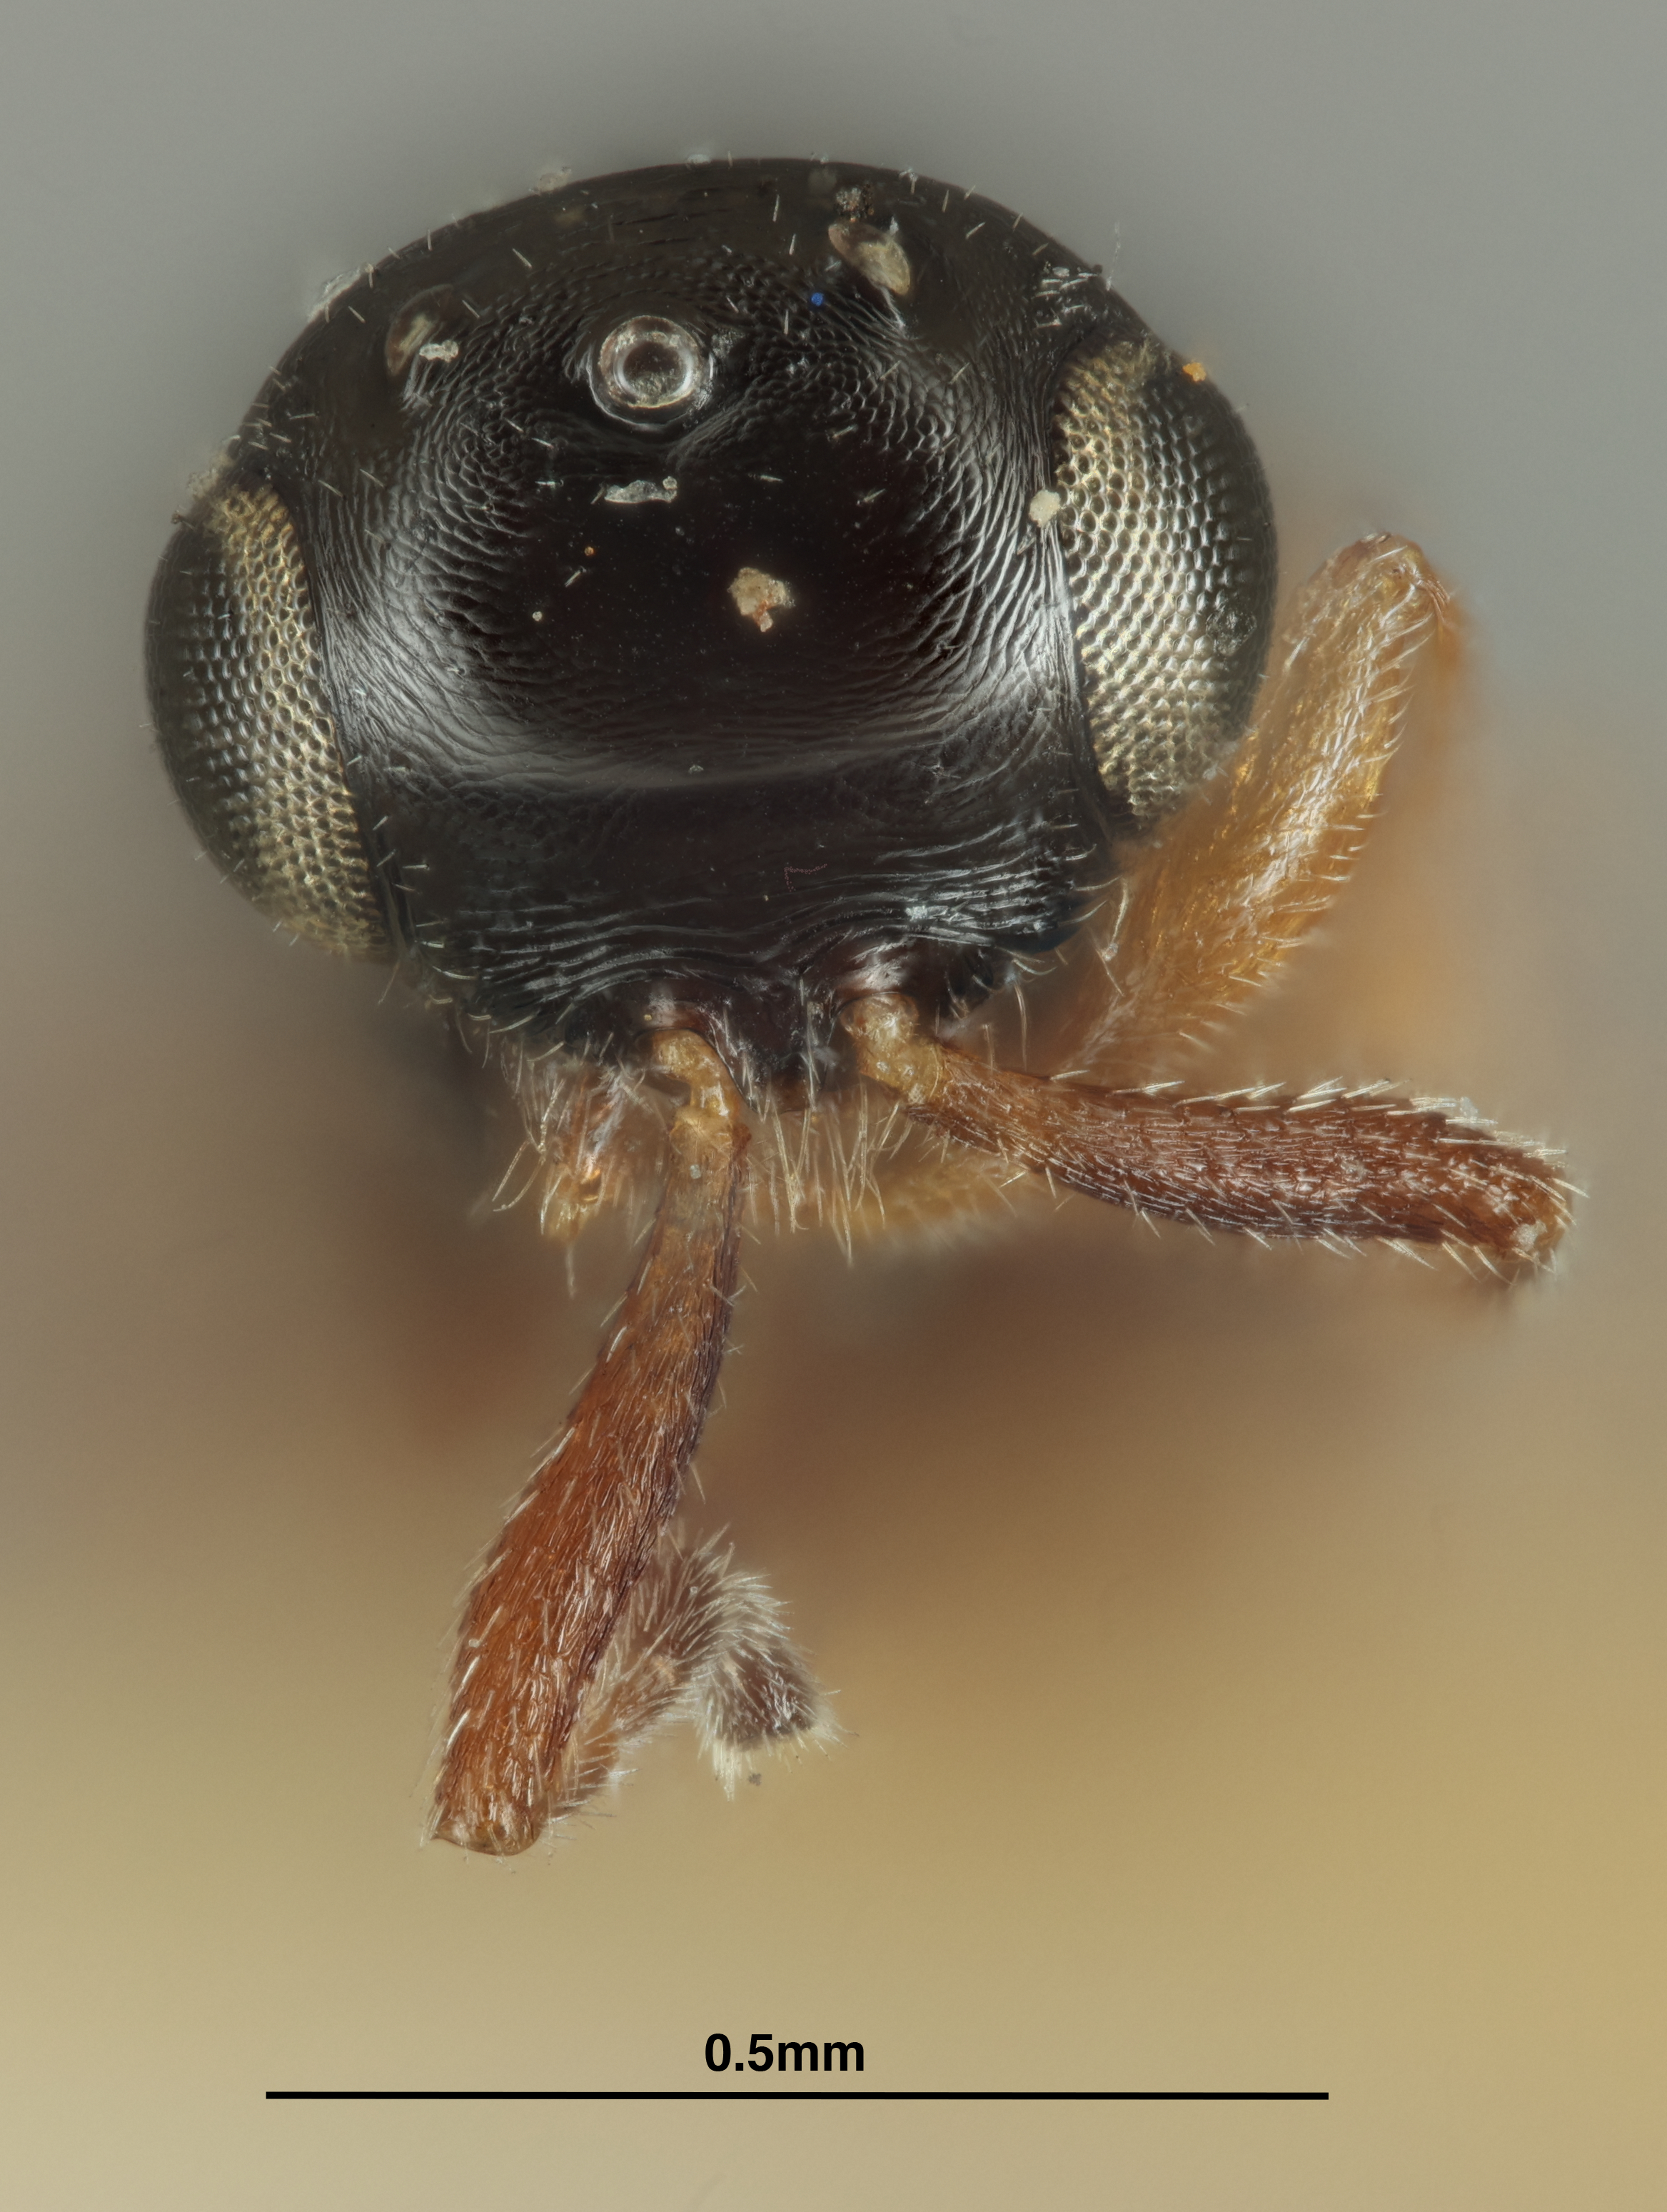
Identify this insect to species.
Ectadius canadensis
